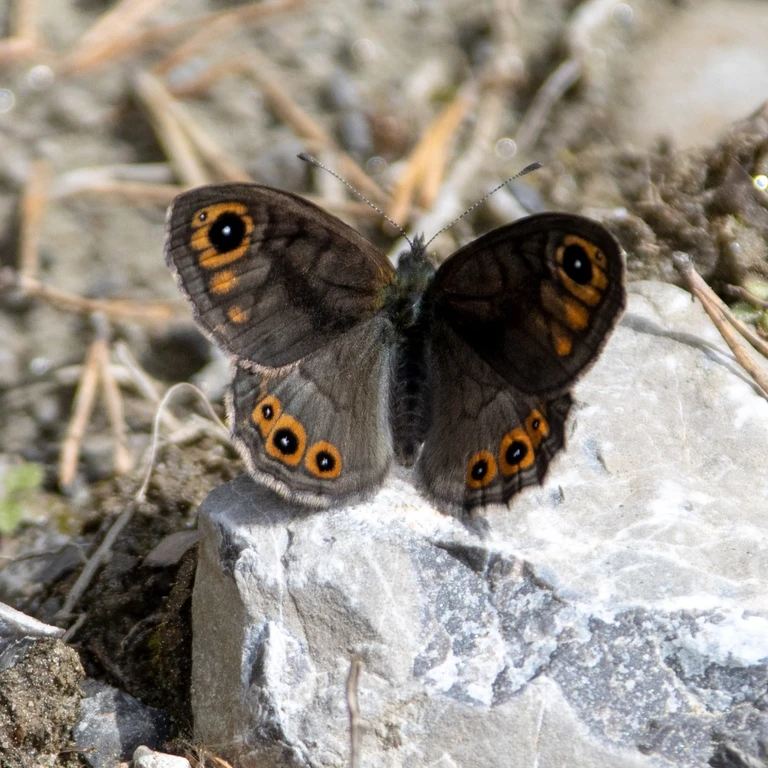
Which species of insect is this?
Lasiommata petropolitana (also Pararge petropolitana)
